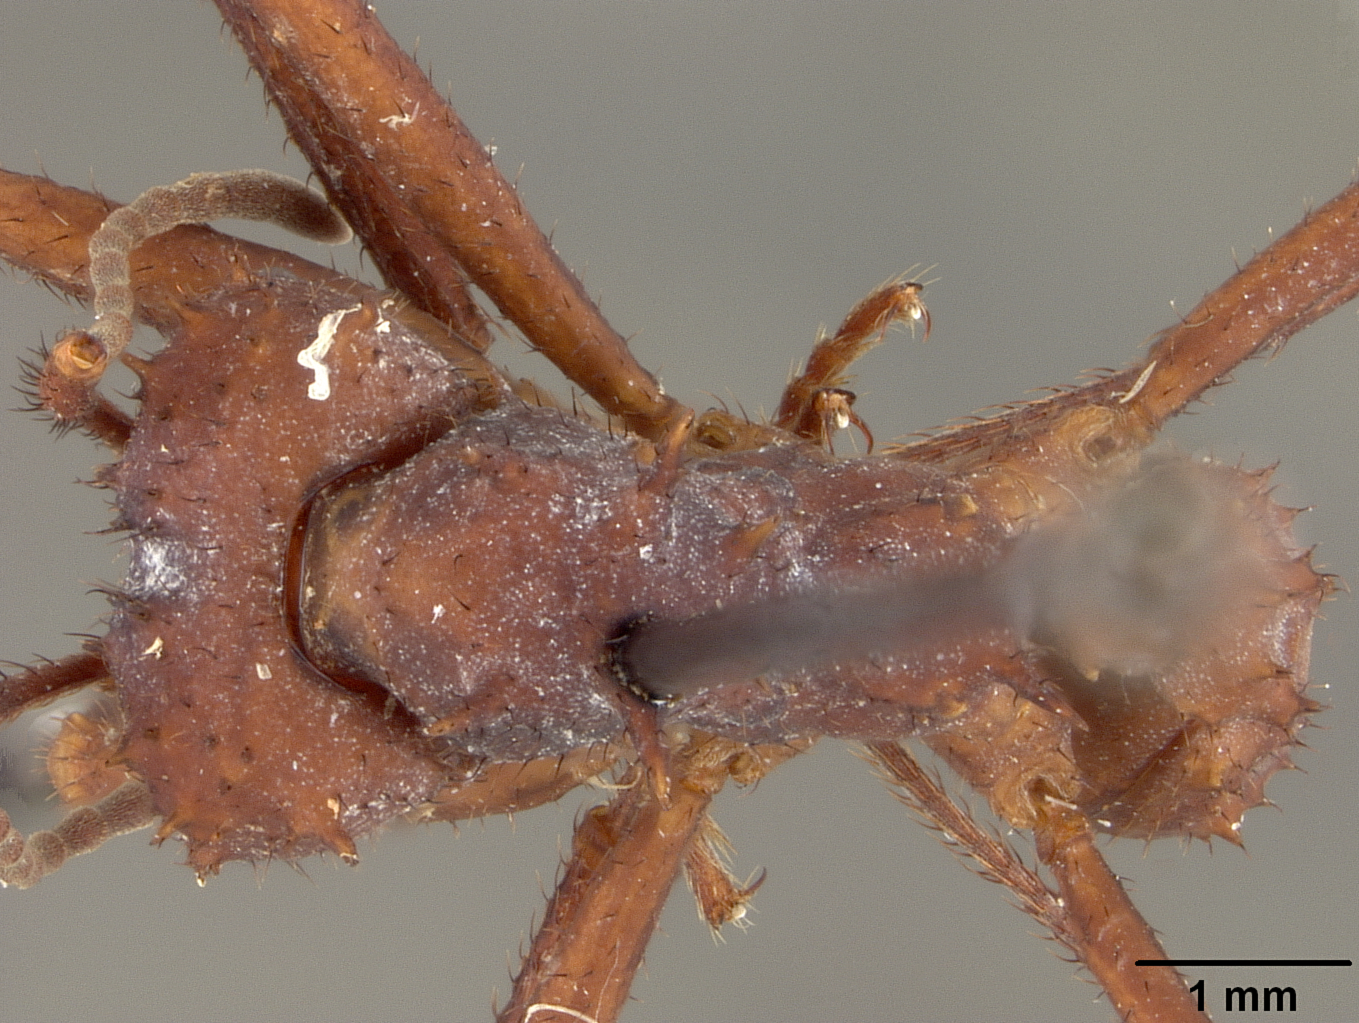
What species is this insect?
Acromyrmex octospinosus
